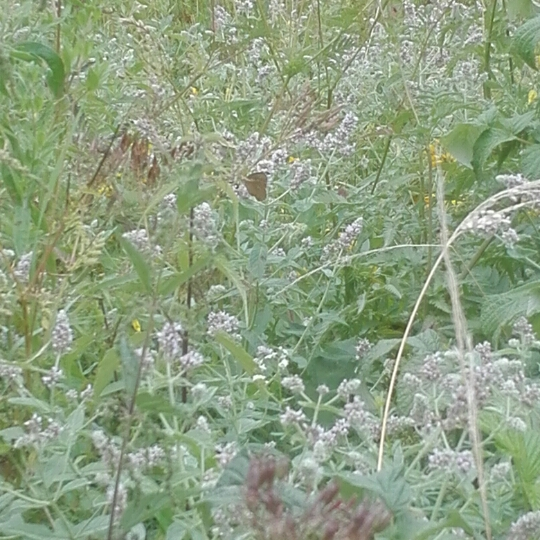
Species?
Aphantopus hyperantus
